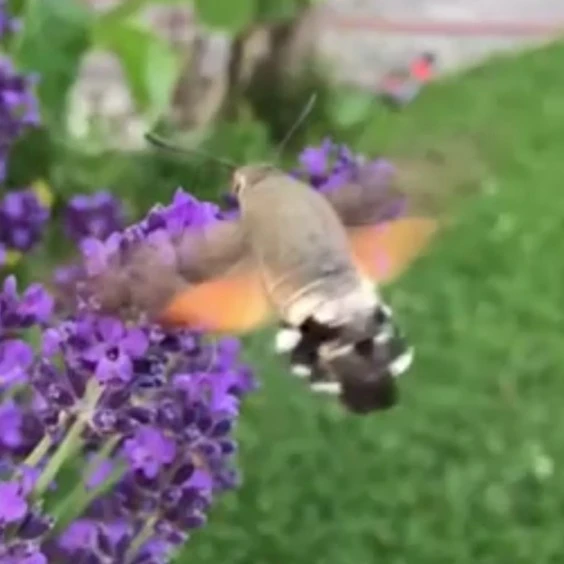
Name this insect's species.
Macroglossum stellatarum
